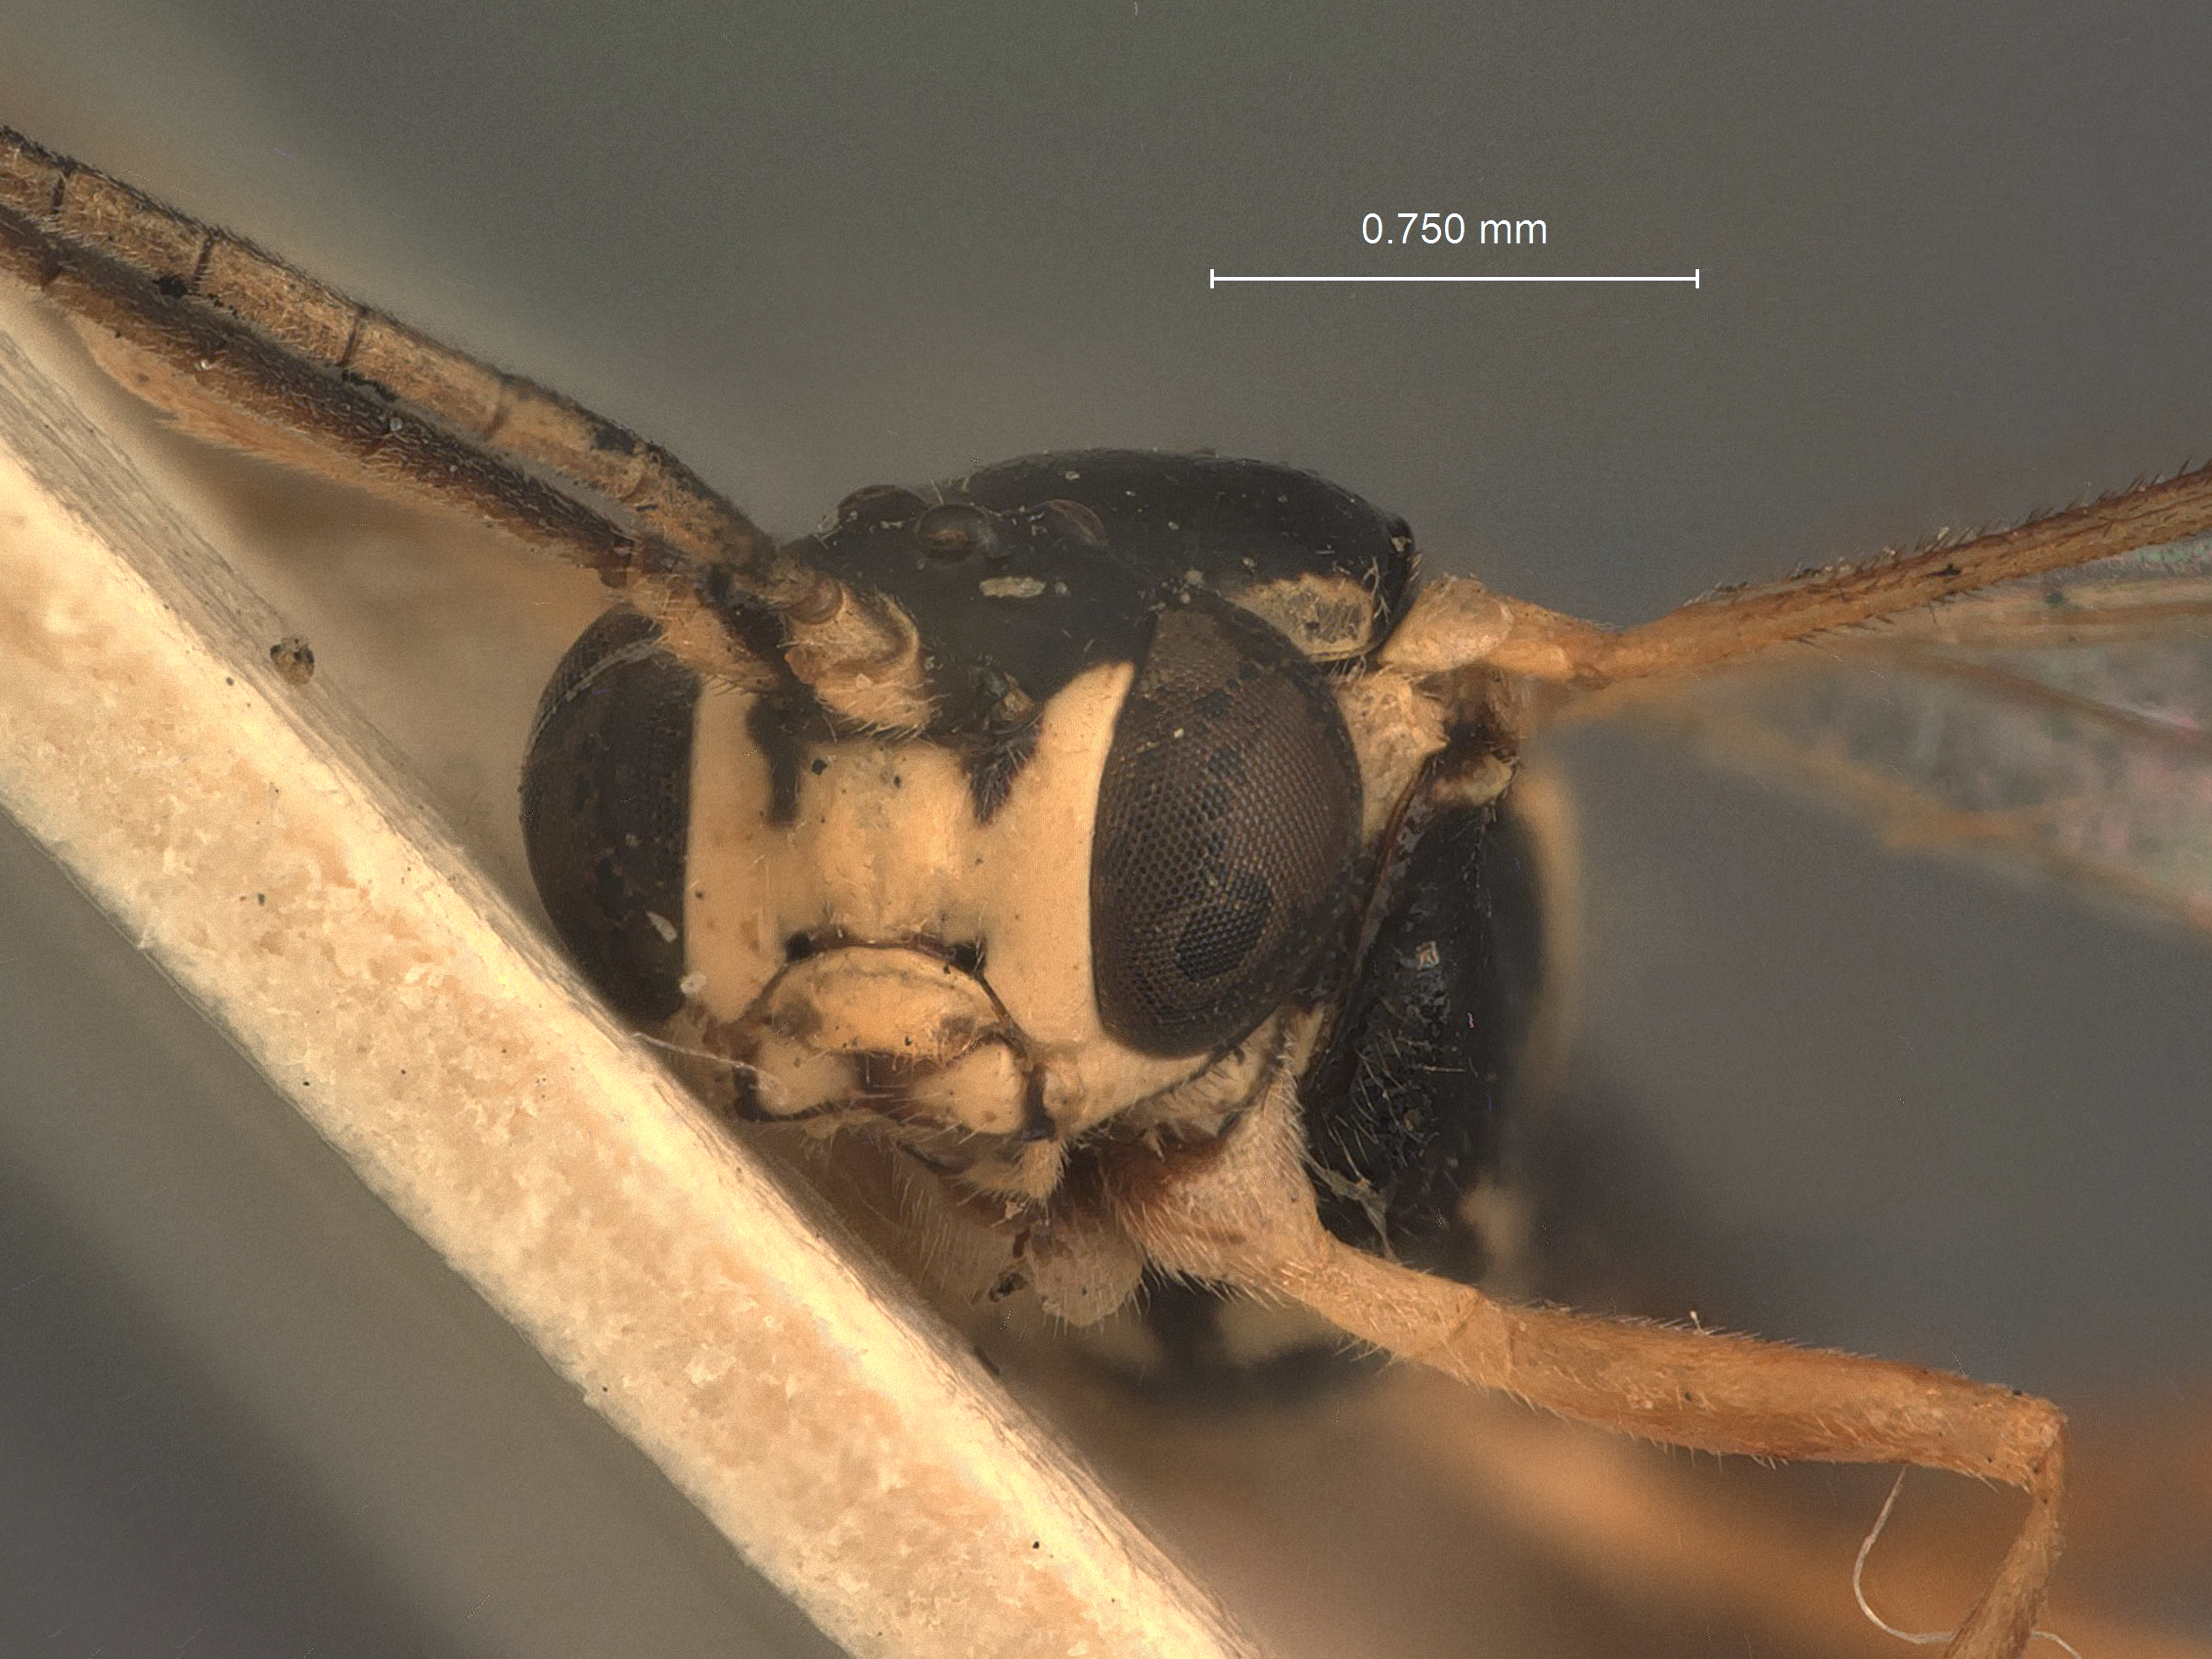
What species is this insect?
Homocidus arcanus
